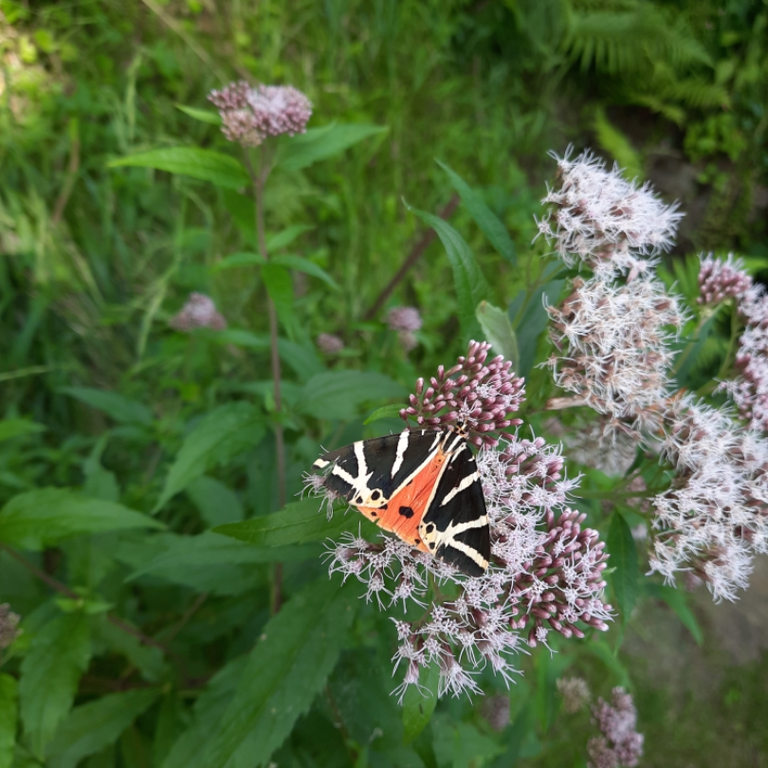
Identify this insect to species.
Euplagia quadripunctaria
